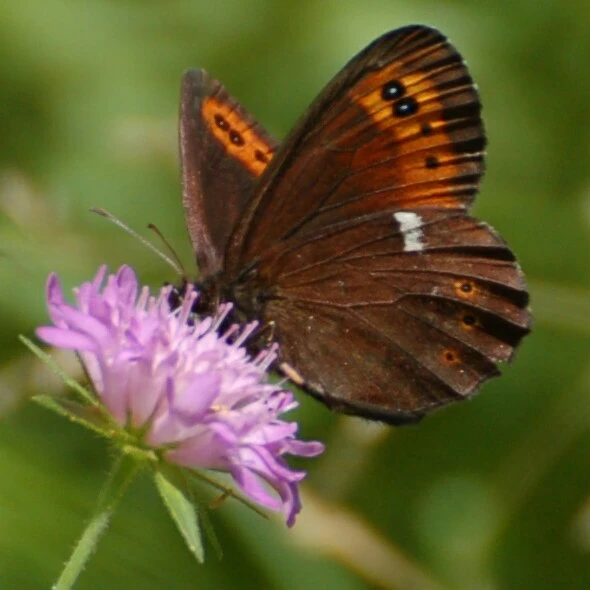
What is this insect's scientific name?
Erebia ligea
